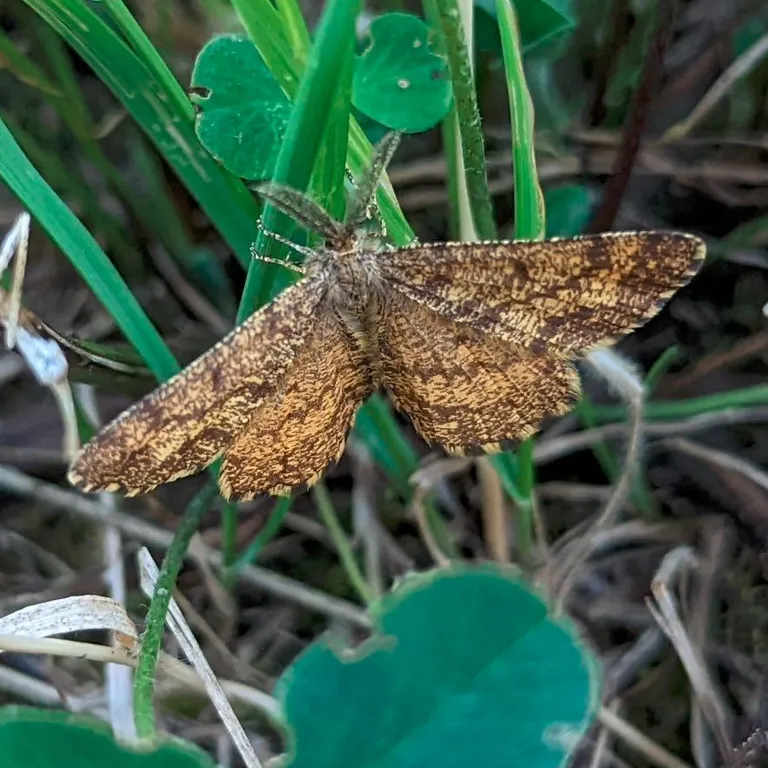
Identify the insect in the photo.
Ematurga atomaria
